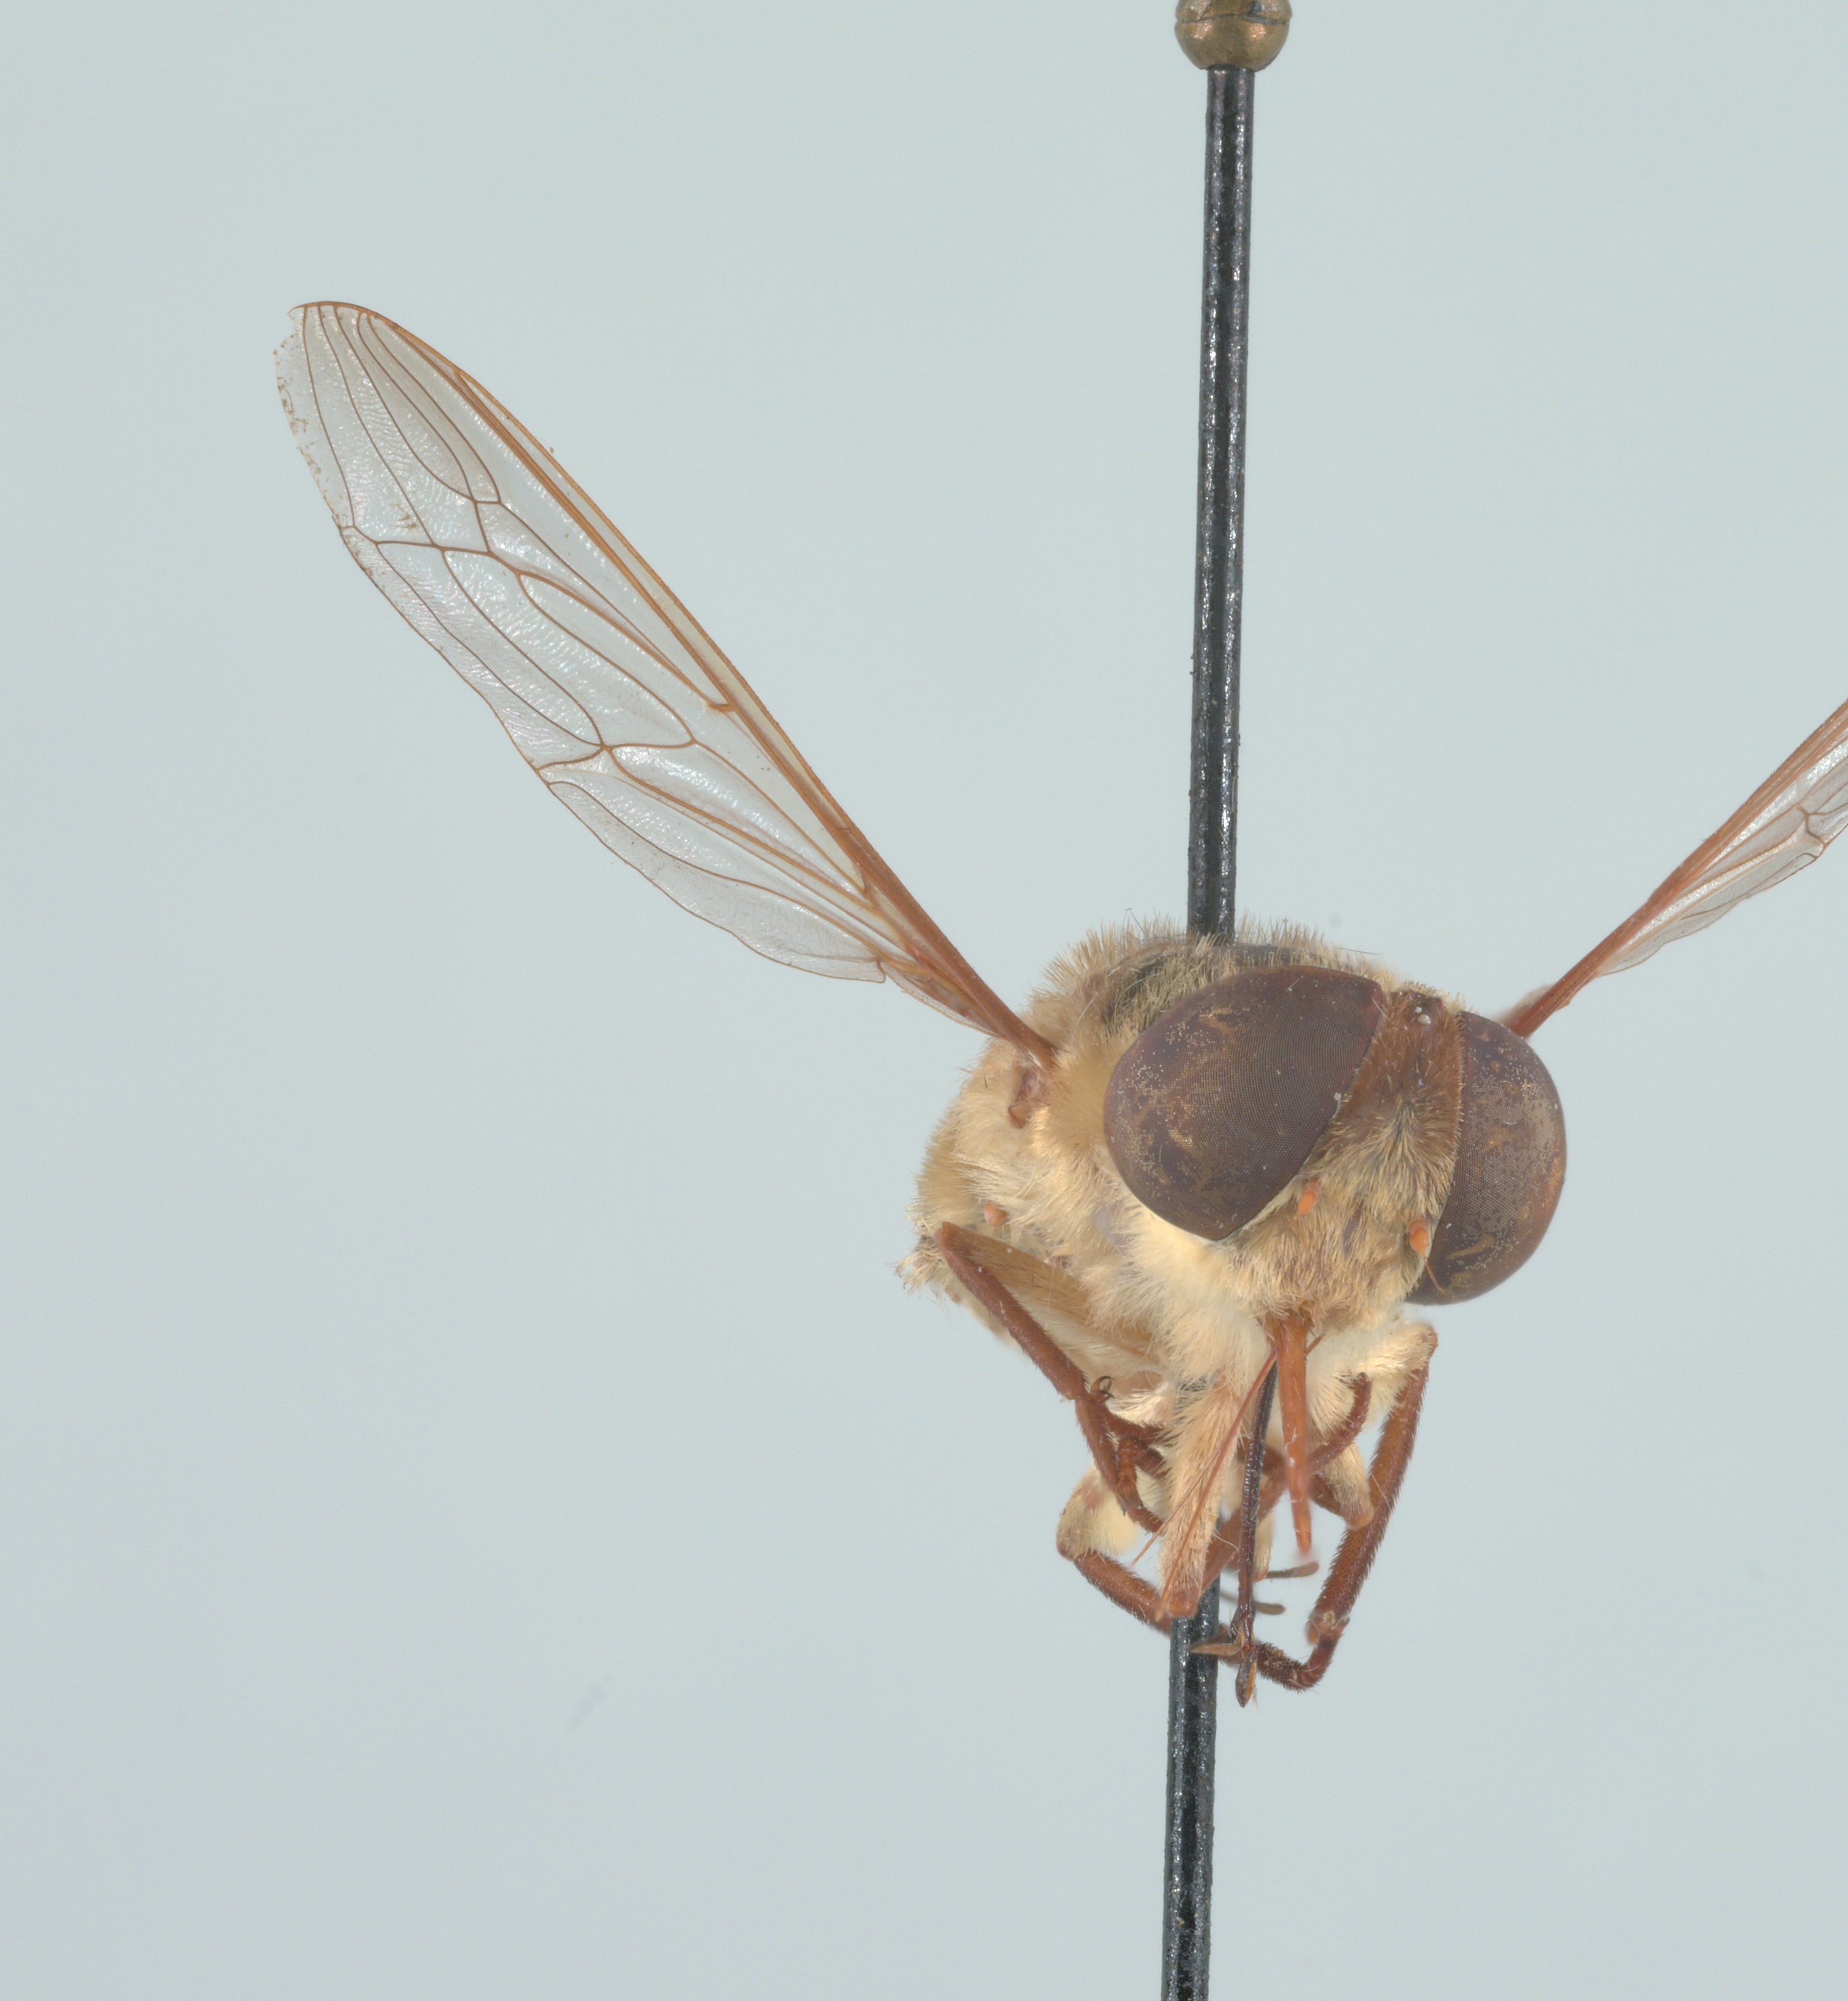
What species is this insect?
Neorhynchocephalus volaticus
